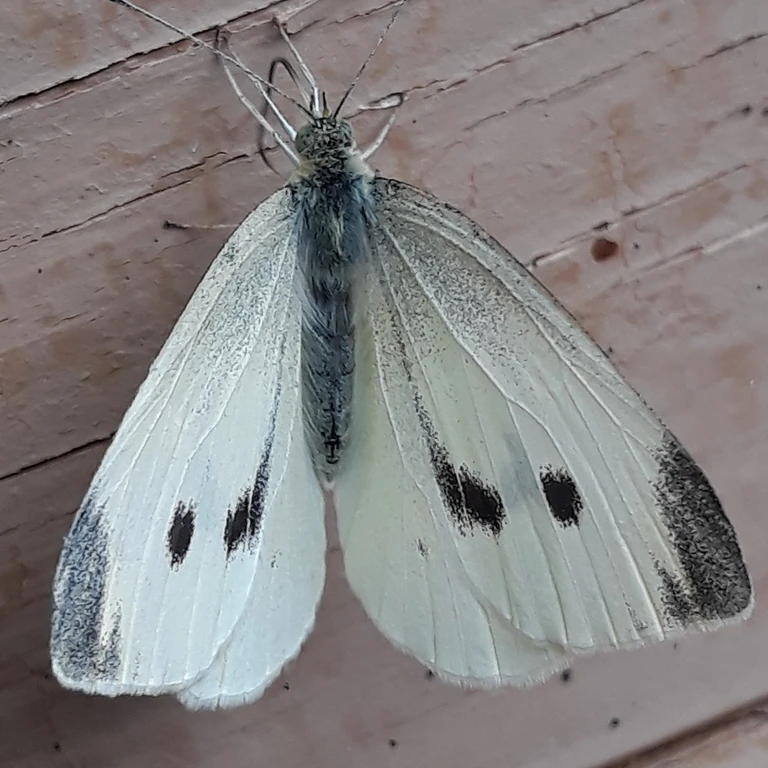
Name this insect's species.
Pieris rapae
